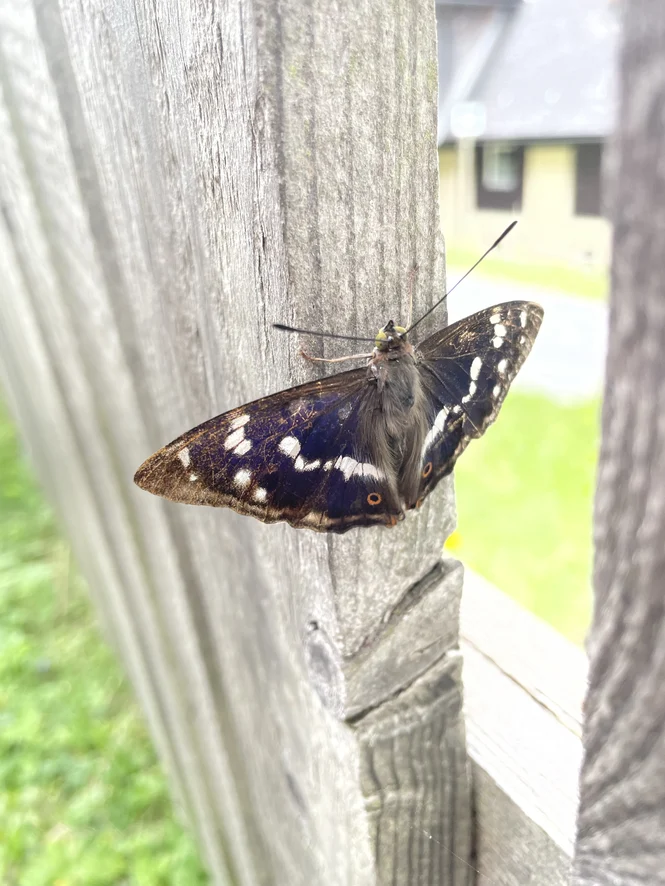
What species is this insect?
Apatura iris
